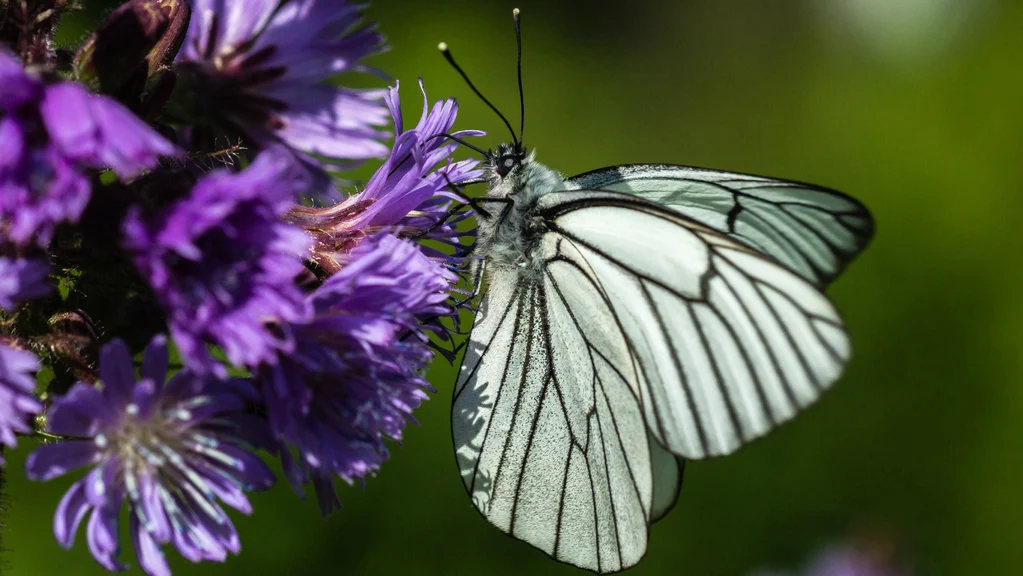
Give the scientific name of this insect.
Aporia crataegi
